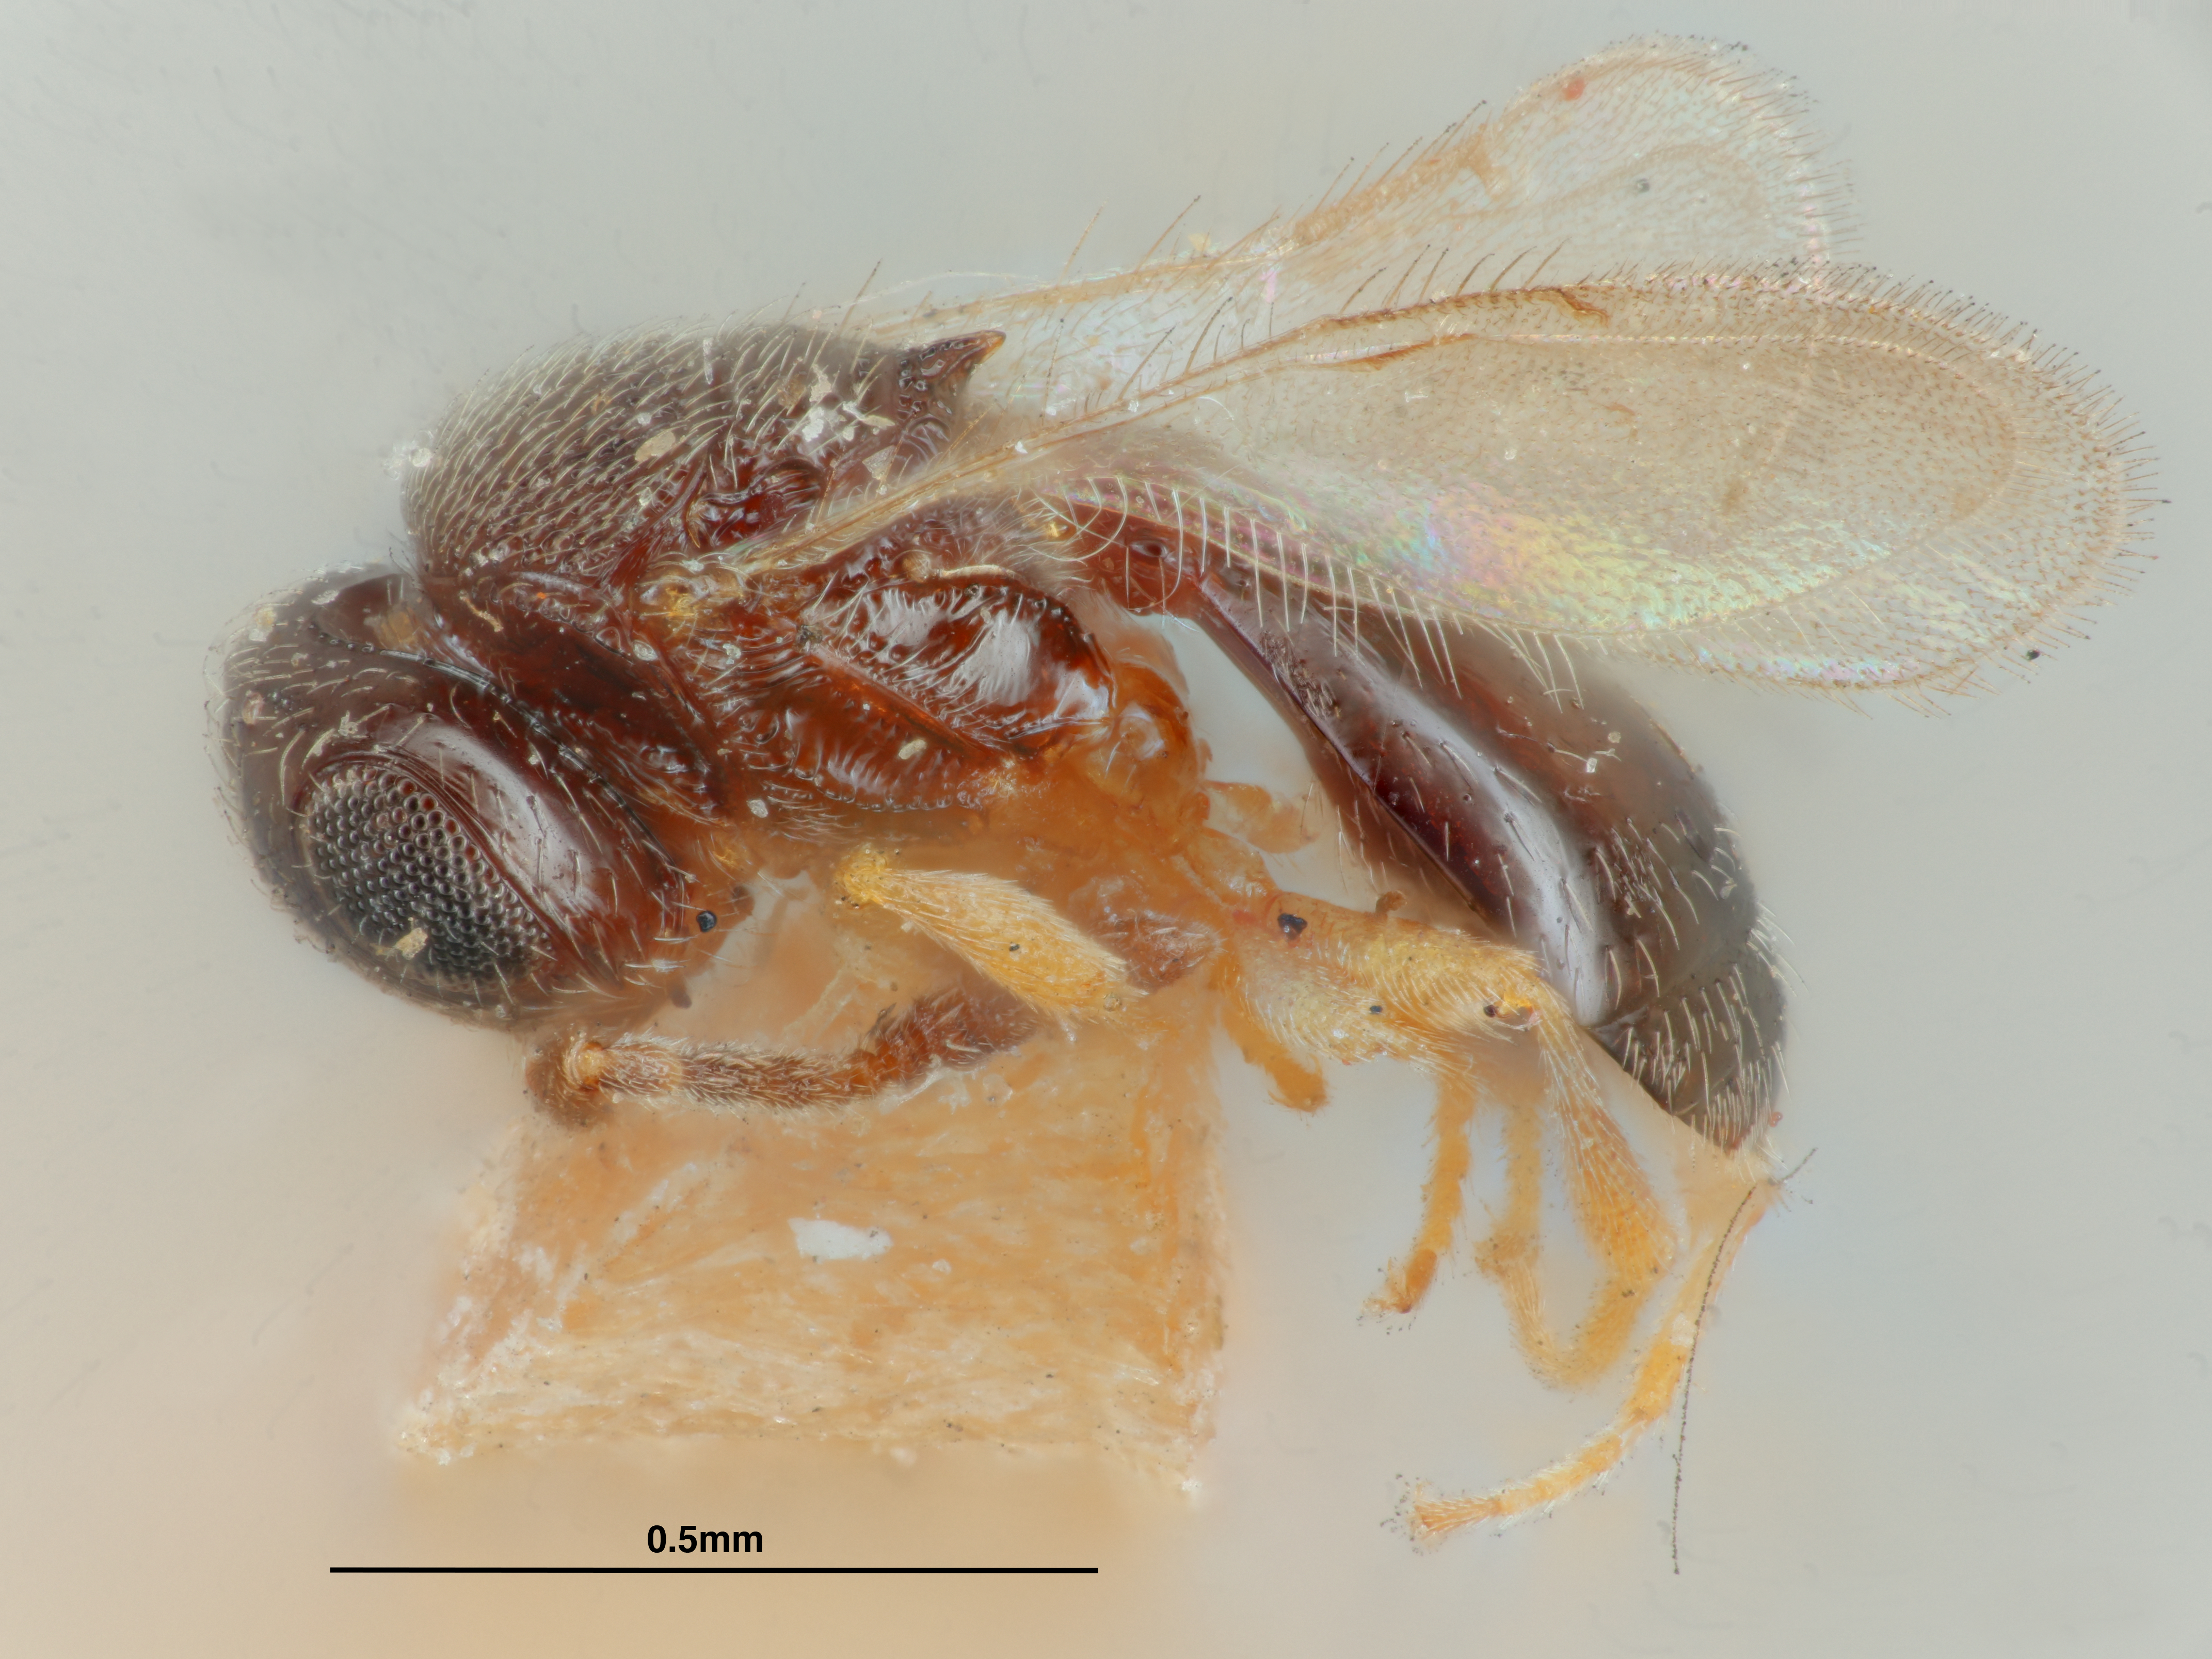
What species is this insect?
Trimorus xanthopus
